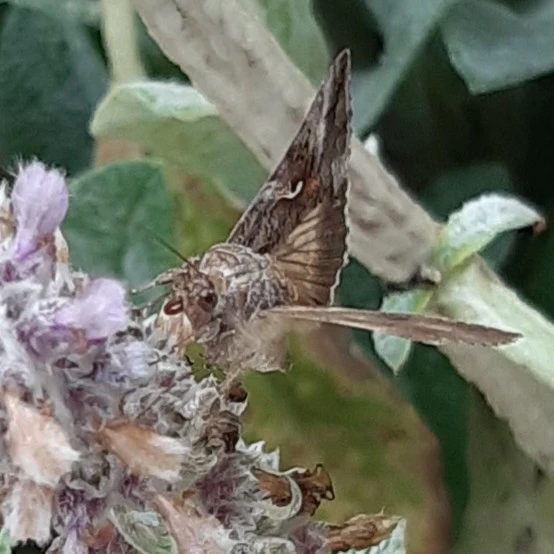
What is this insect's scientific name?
Autographa gamma
